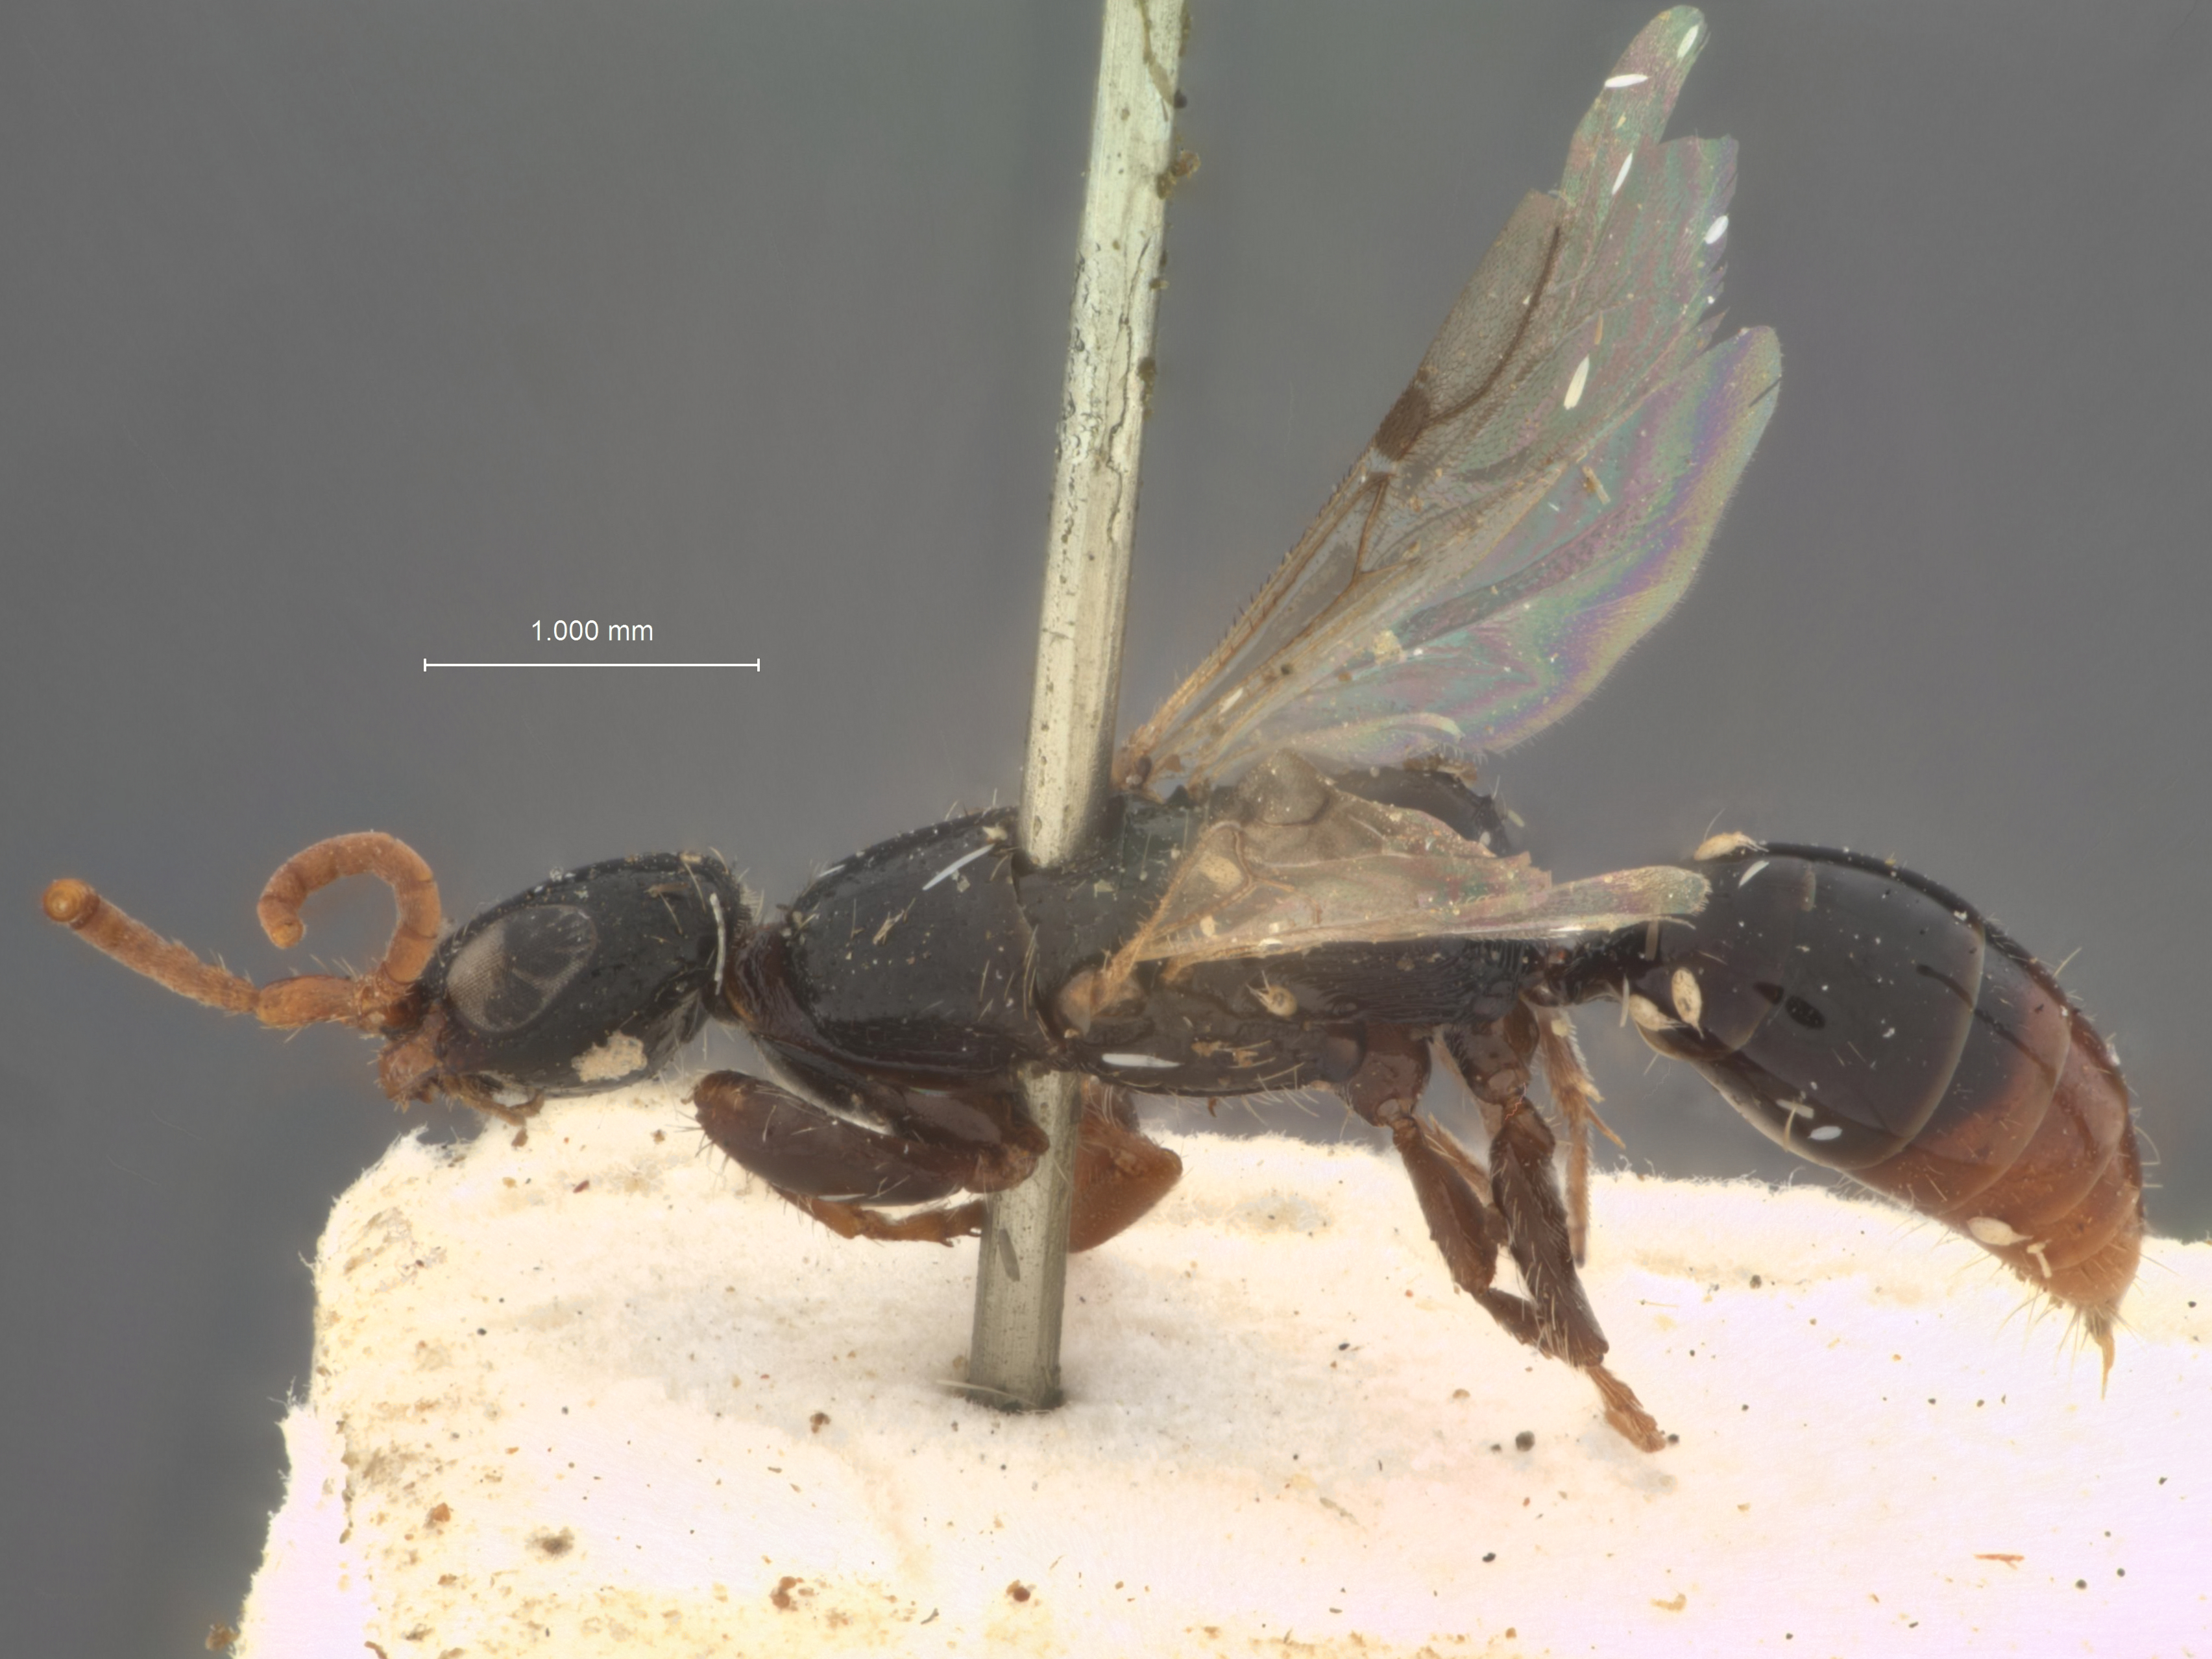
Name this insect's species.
Epyris coriaceus
